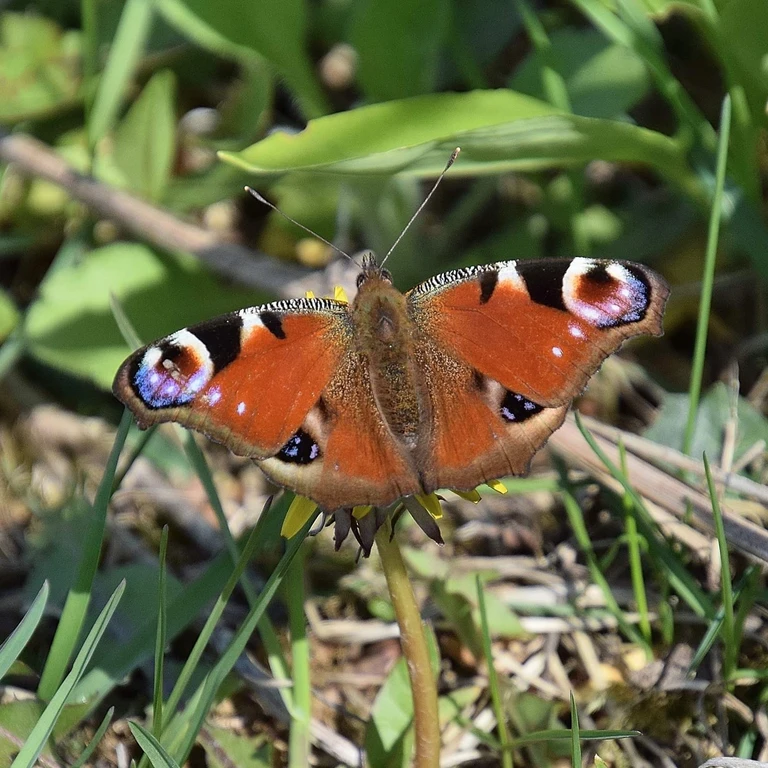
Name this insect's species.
Aglais io
